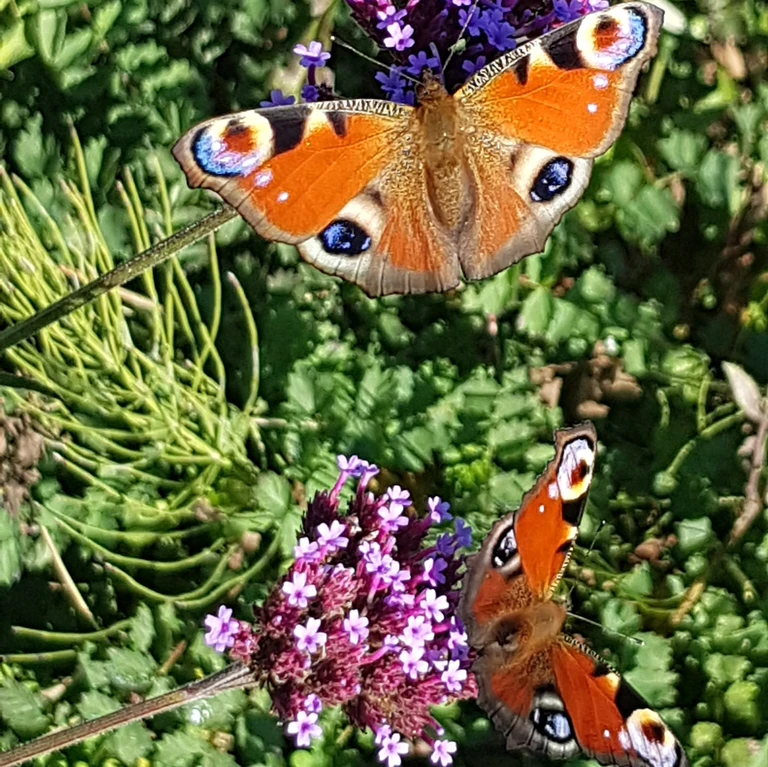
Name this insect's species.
Aglais io
